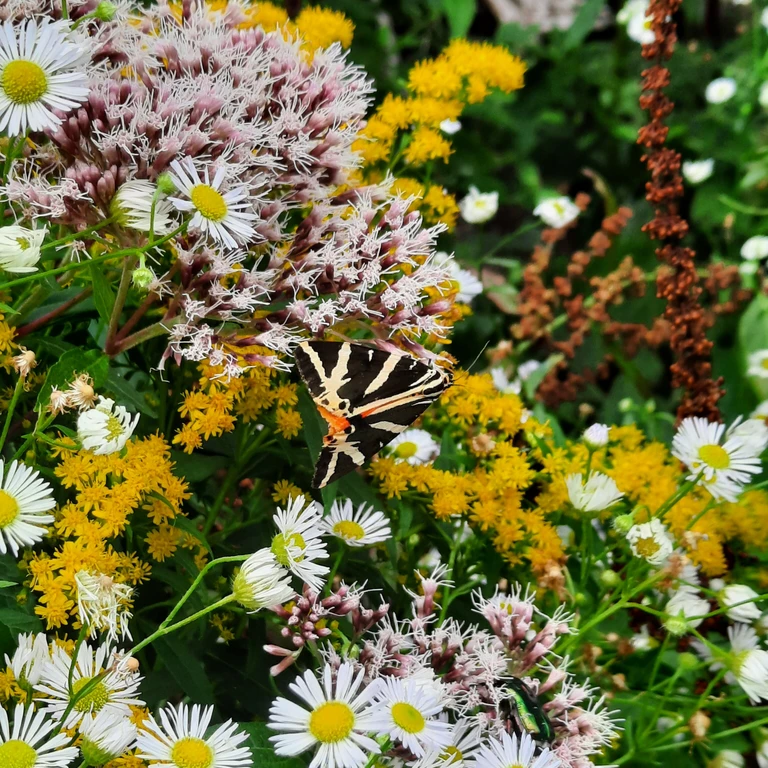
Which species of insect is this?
Euplagia quadripunctaria
